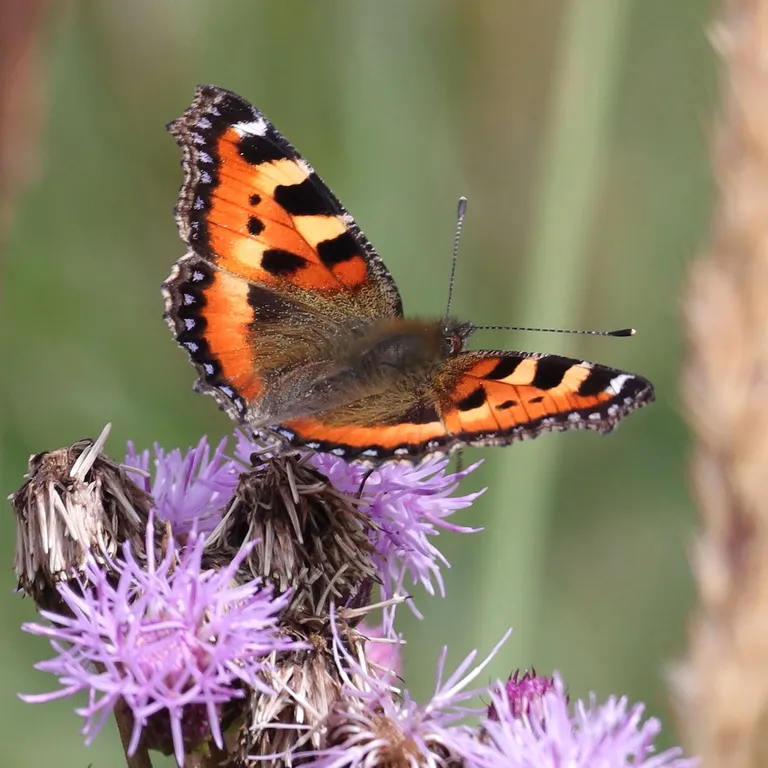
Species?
Aglais urticae
